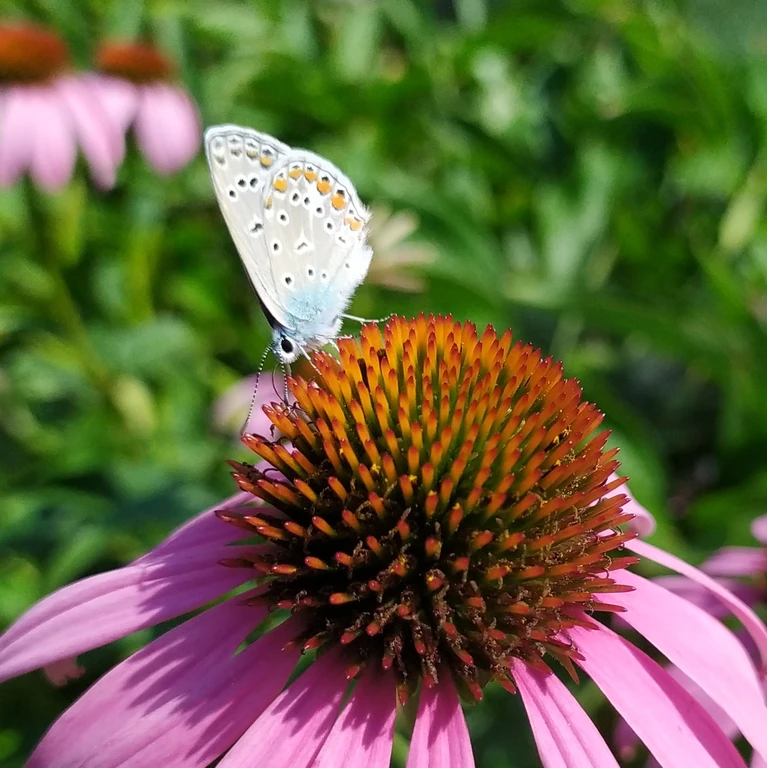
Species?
Polyommatus icarus
